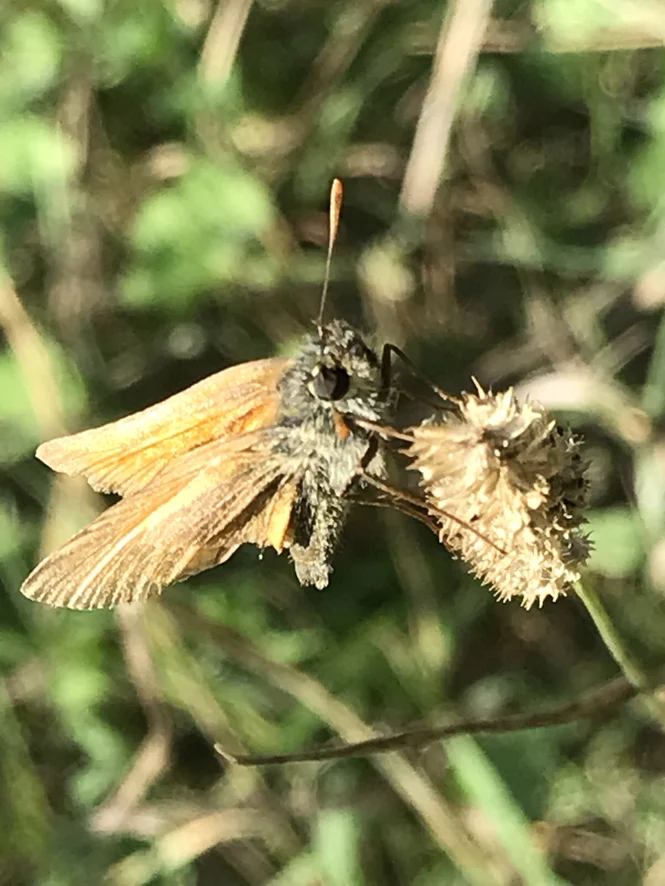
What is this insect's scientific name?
Thymelicus sylvestris
